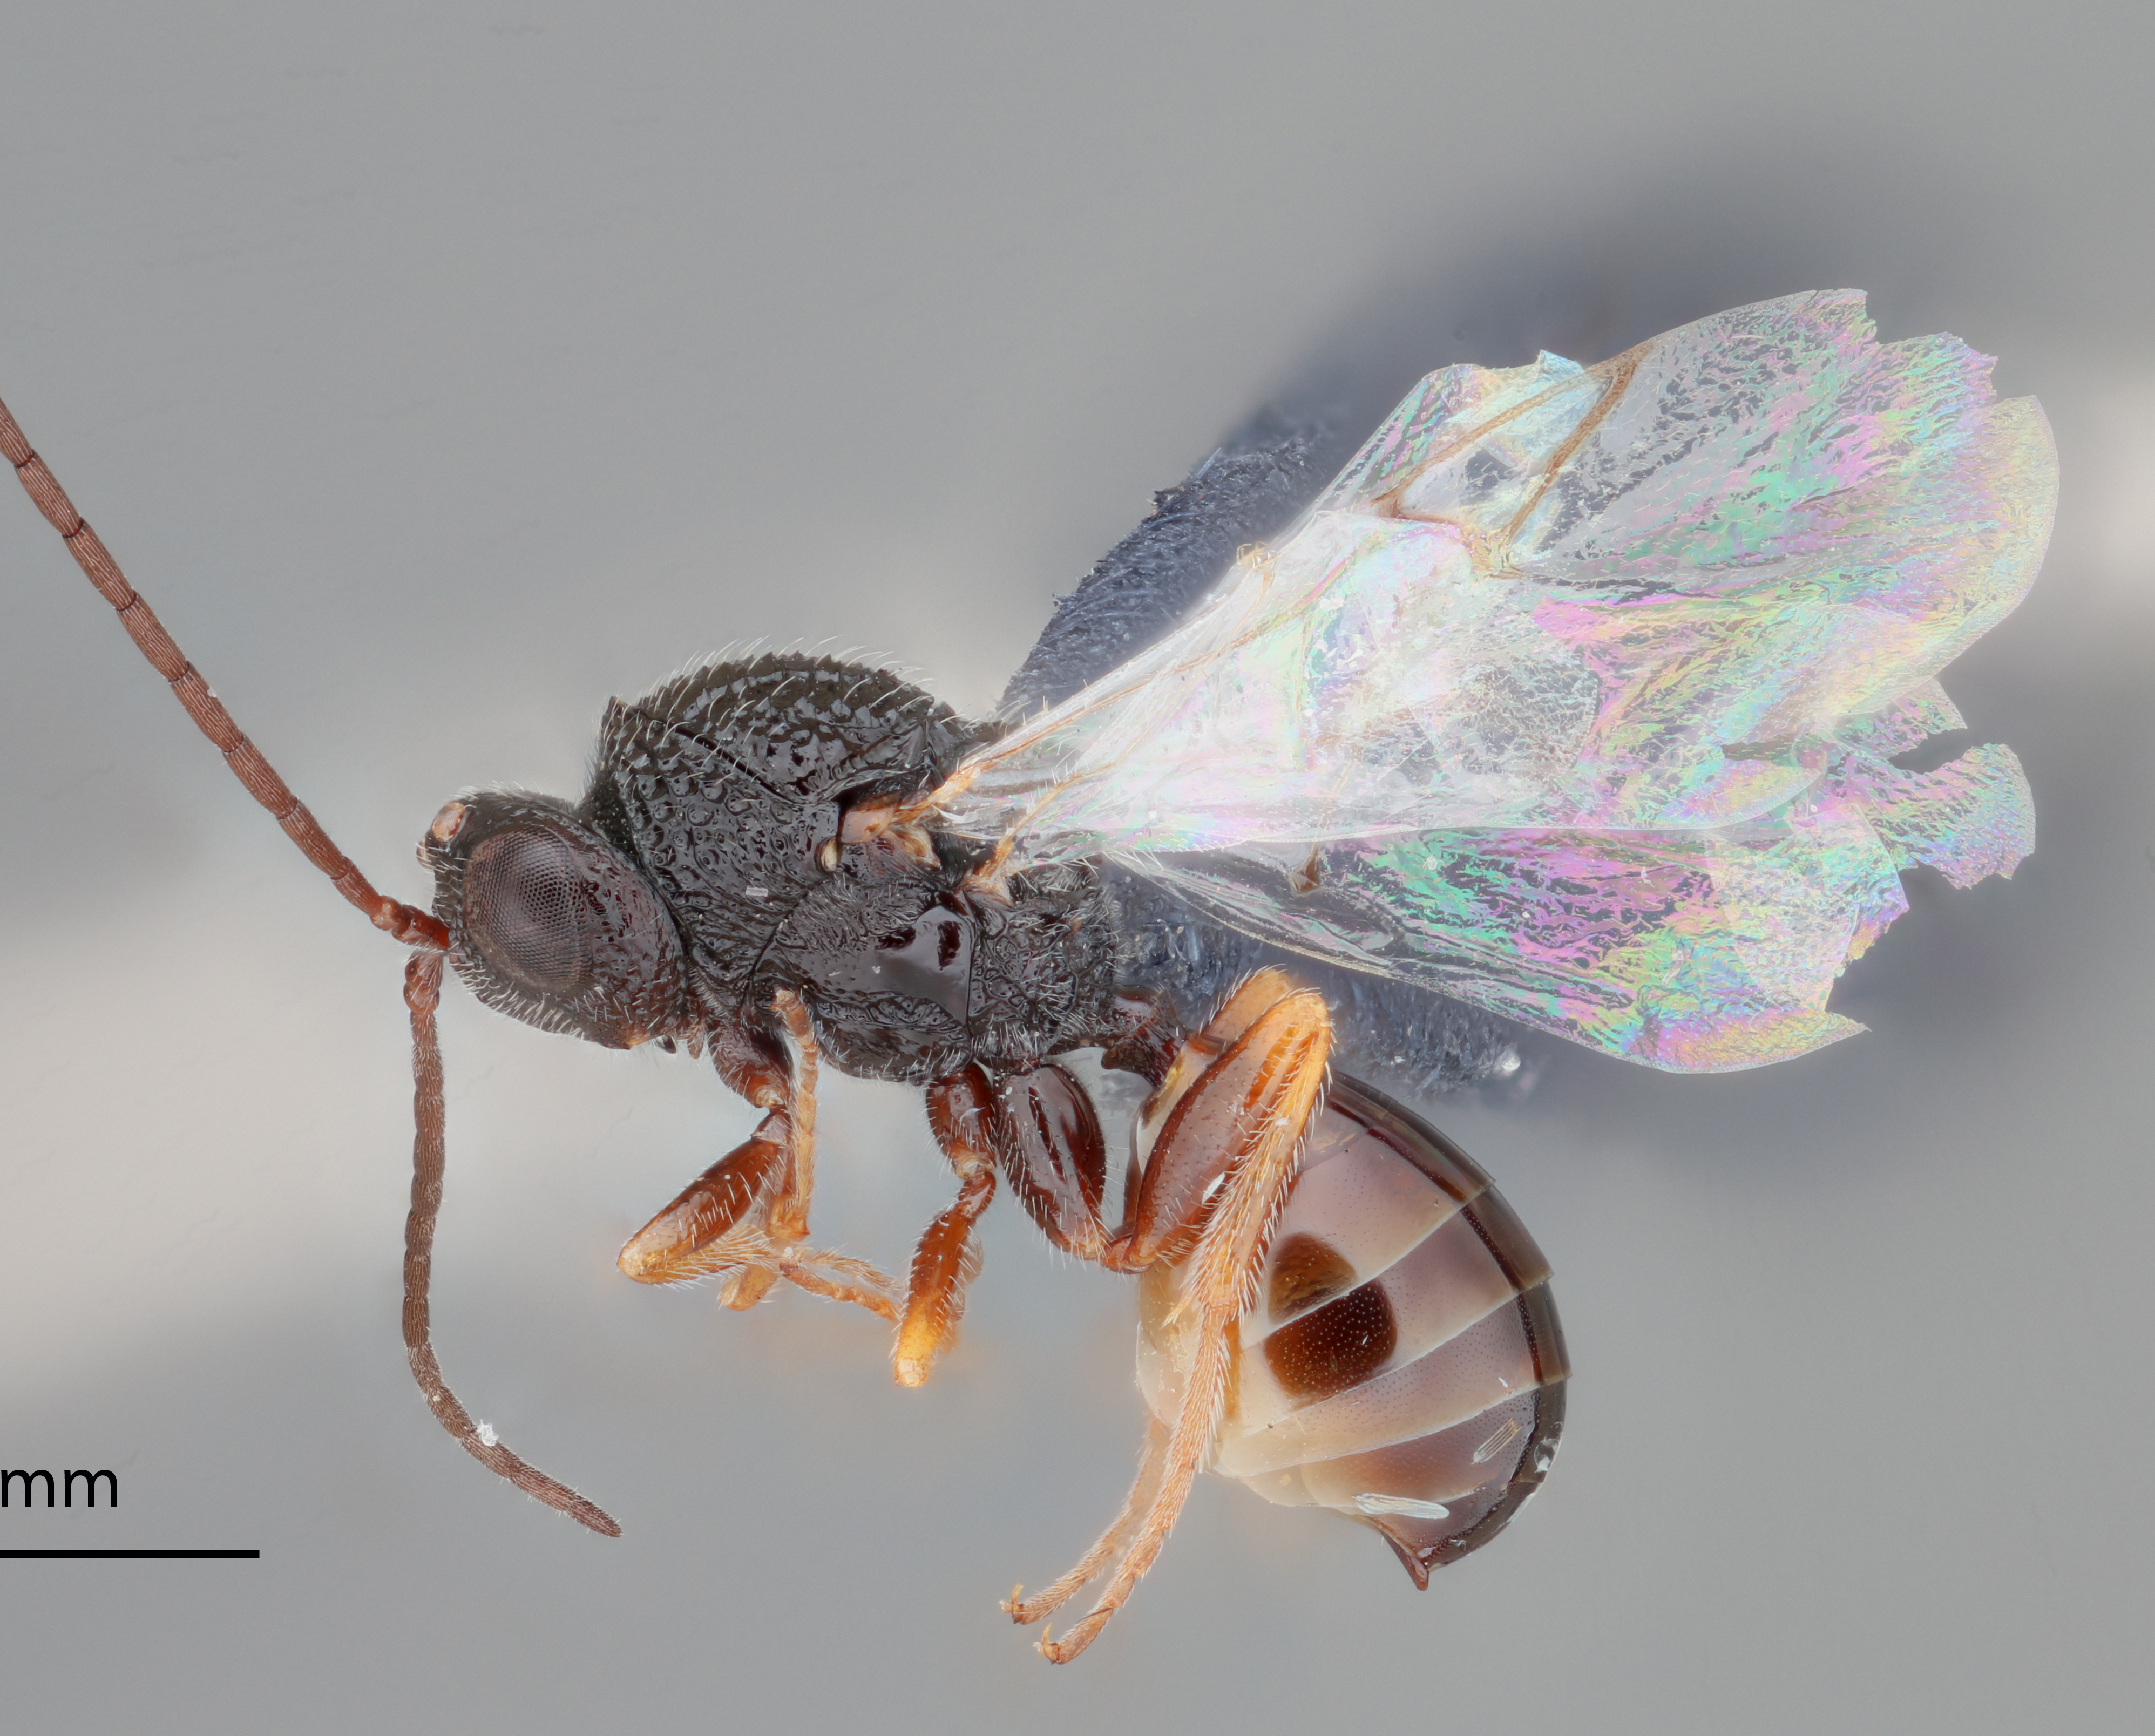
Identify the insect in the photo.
Paramblynotus delaneyi
